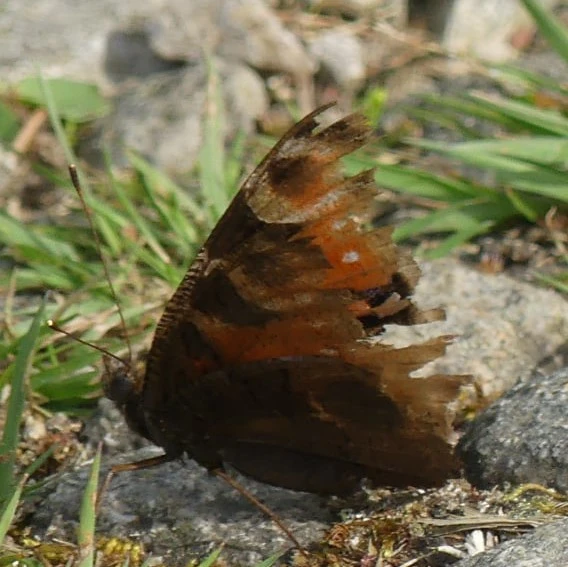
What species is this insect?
Aglais io
